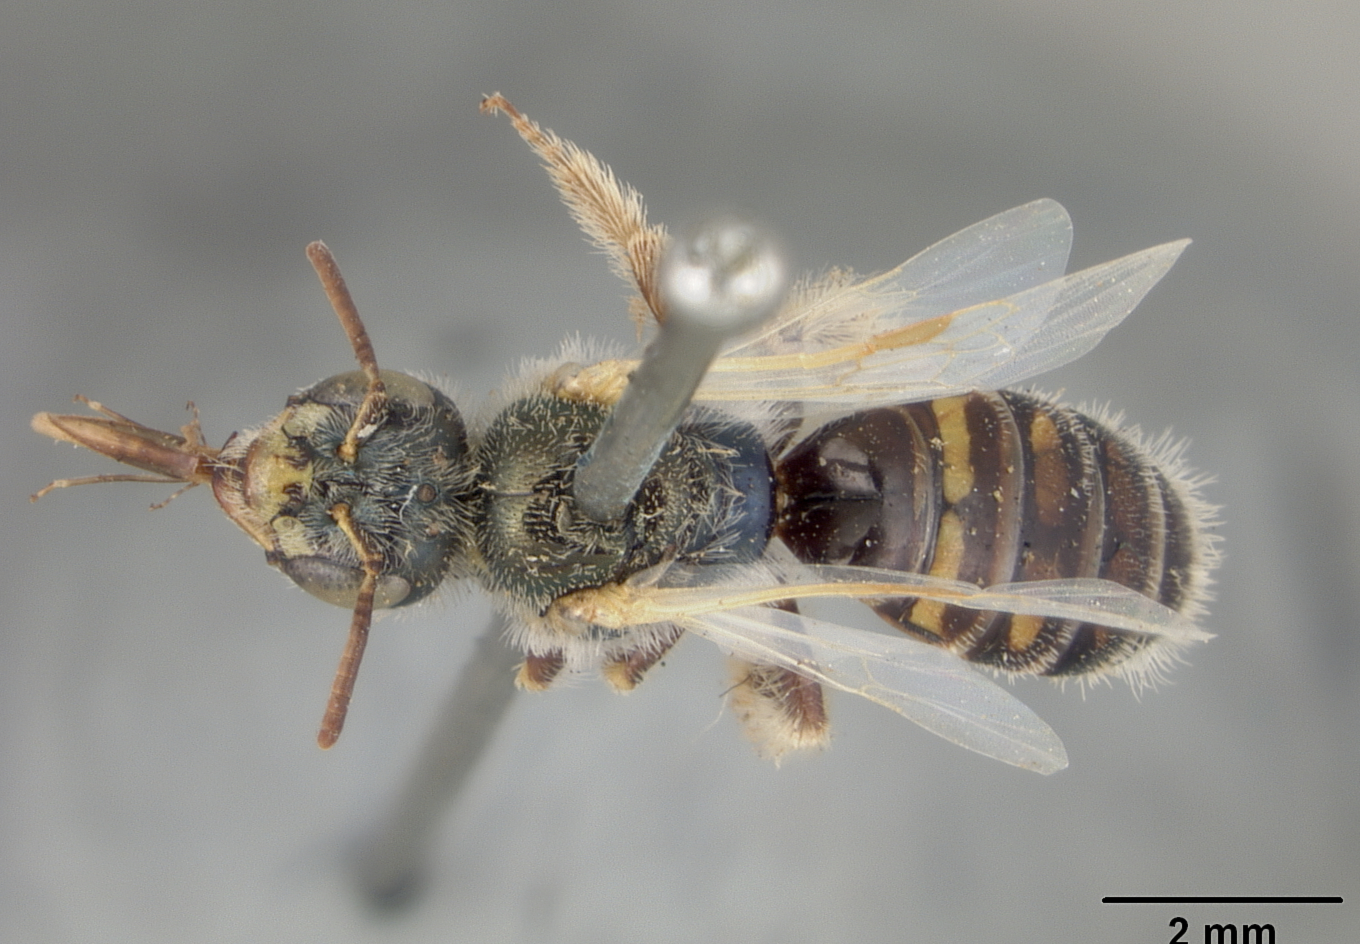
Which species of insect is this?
Perdita albipennis
